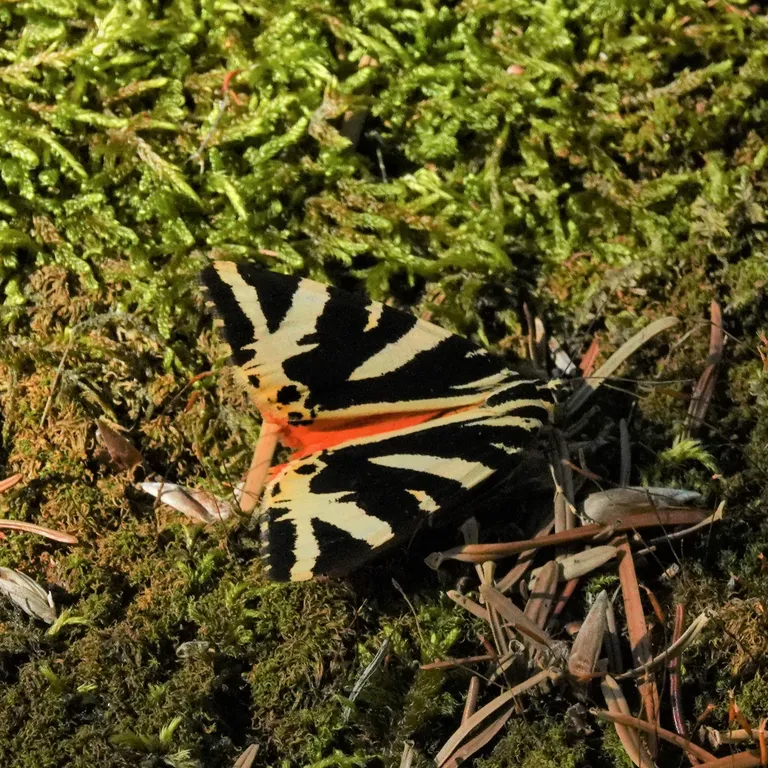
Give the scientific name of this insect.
Euplagia quadripunctaria
